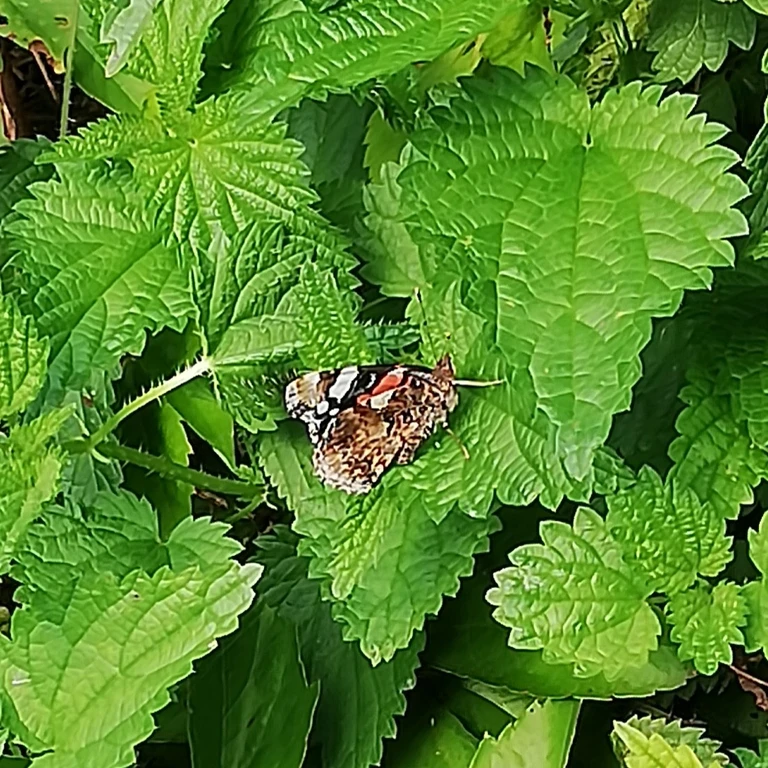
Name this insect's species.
Vanessa atalanta
